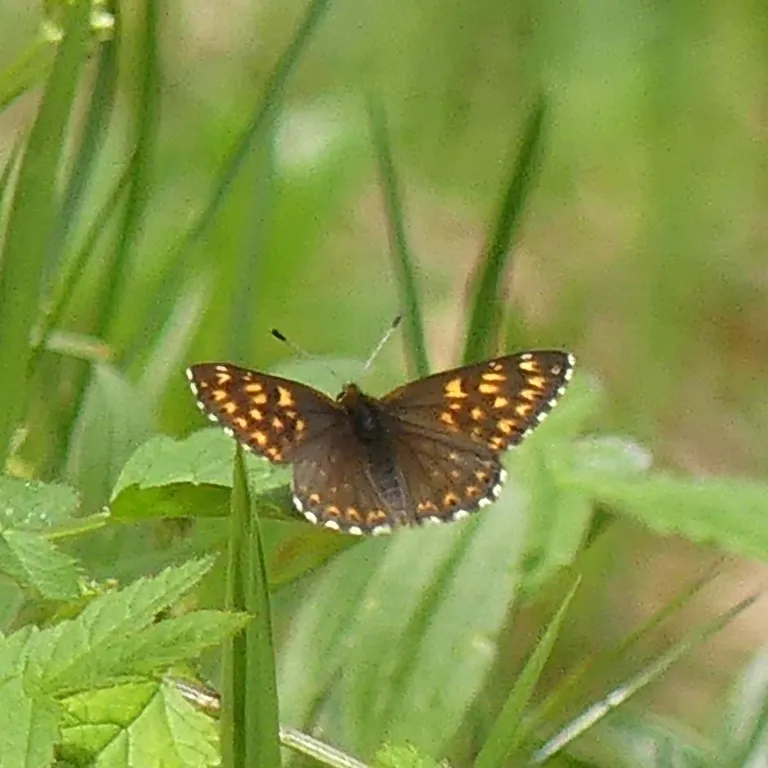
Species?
Hamearis lucina
